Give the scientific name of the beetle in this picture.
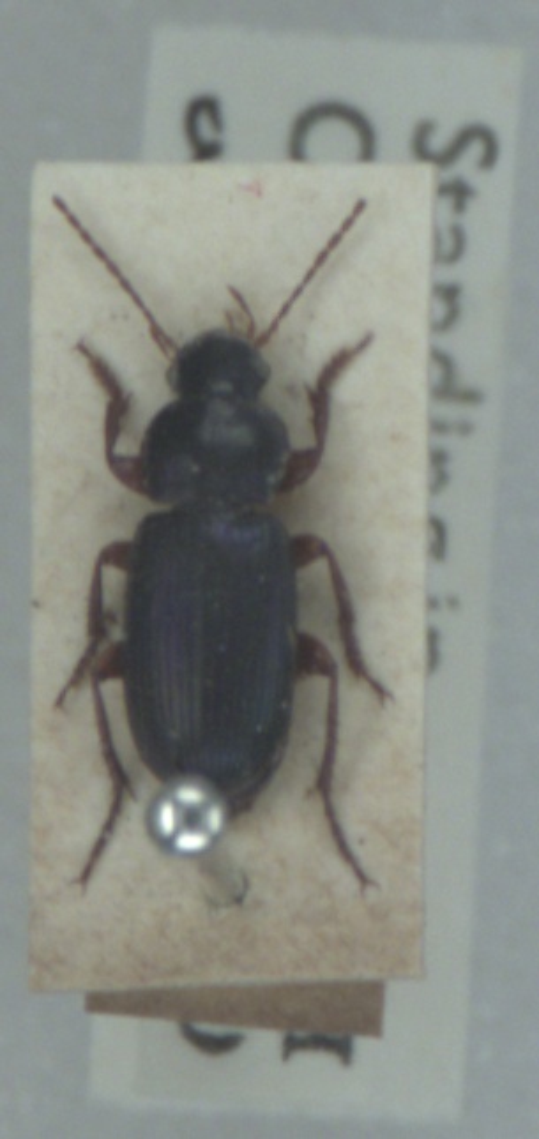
Ophonus azureus
